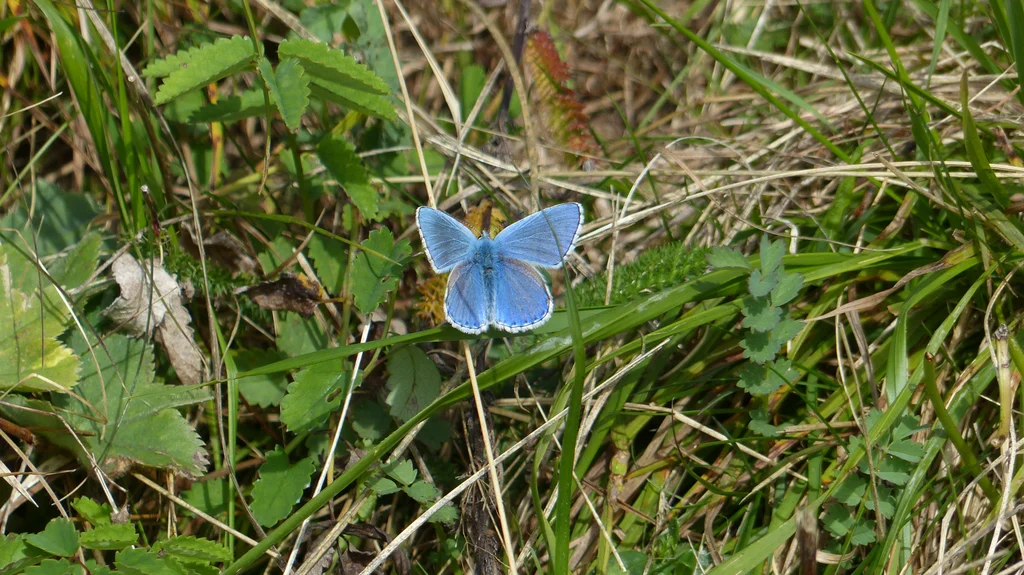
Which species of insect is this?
Lysandra bellargus
